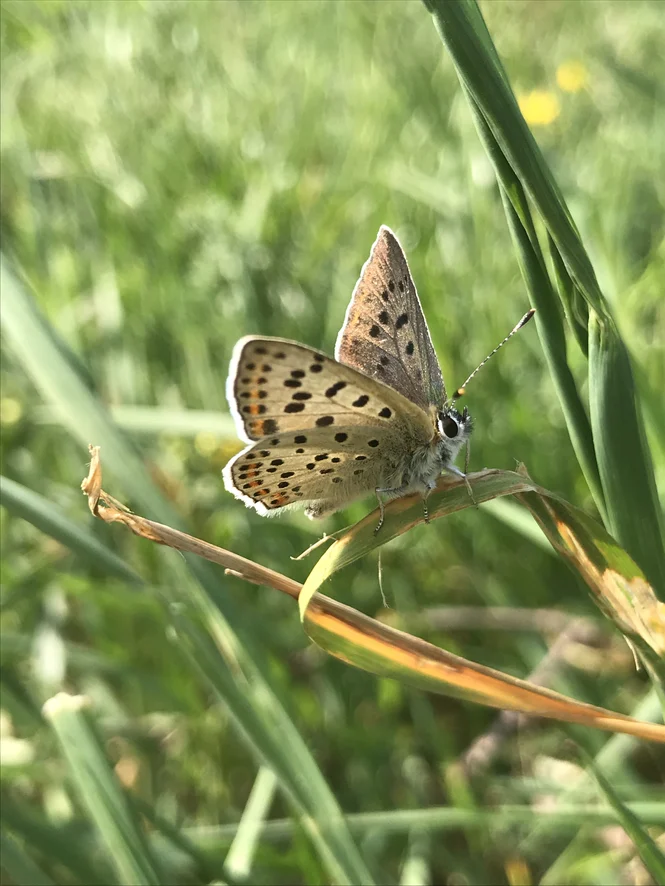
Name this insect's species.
Lycaena tityrus (also Loweia tityrus)
